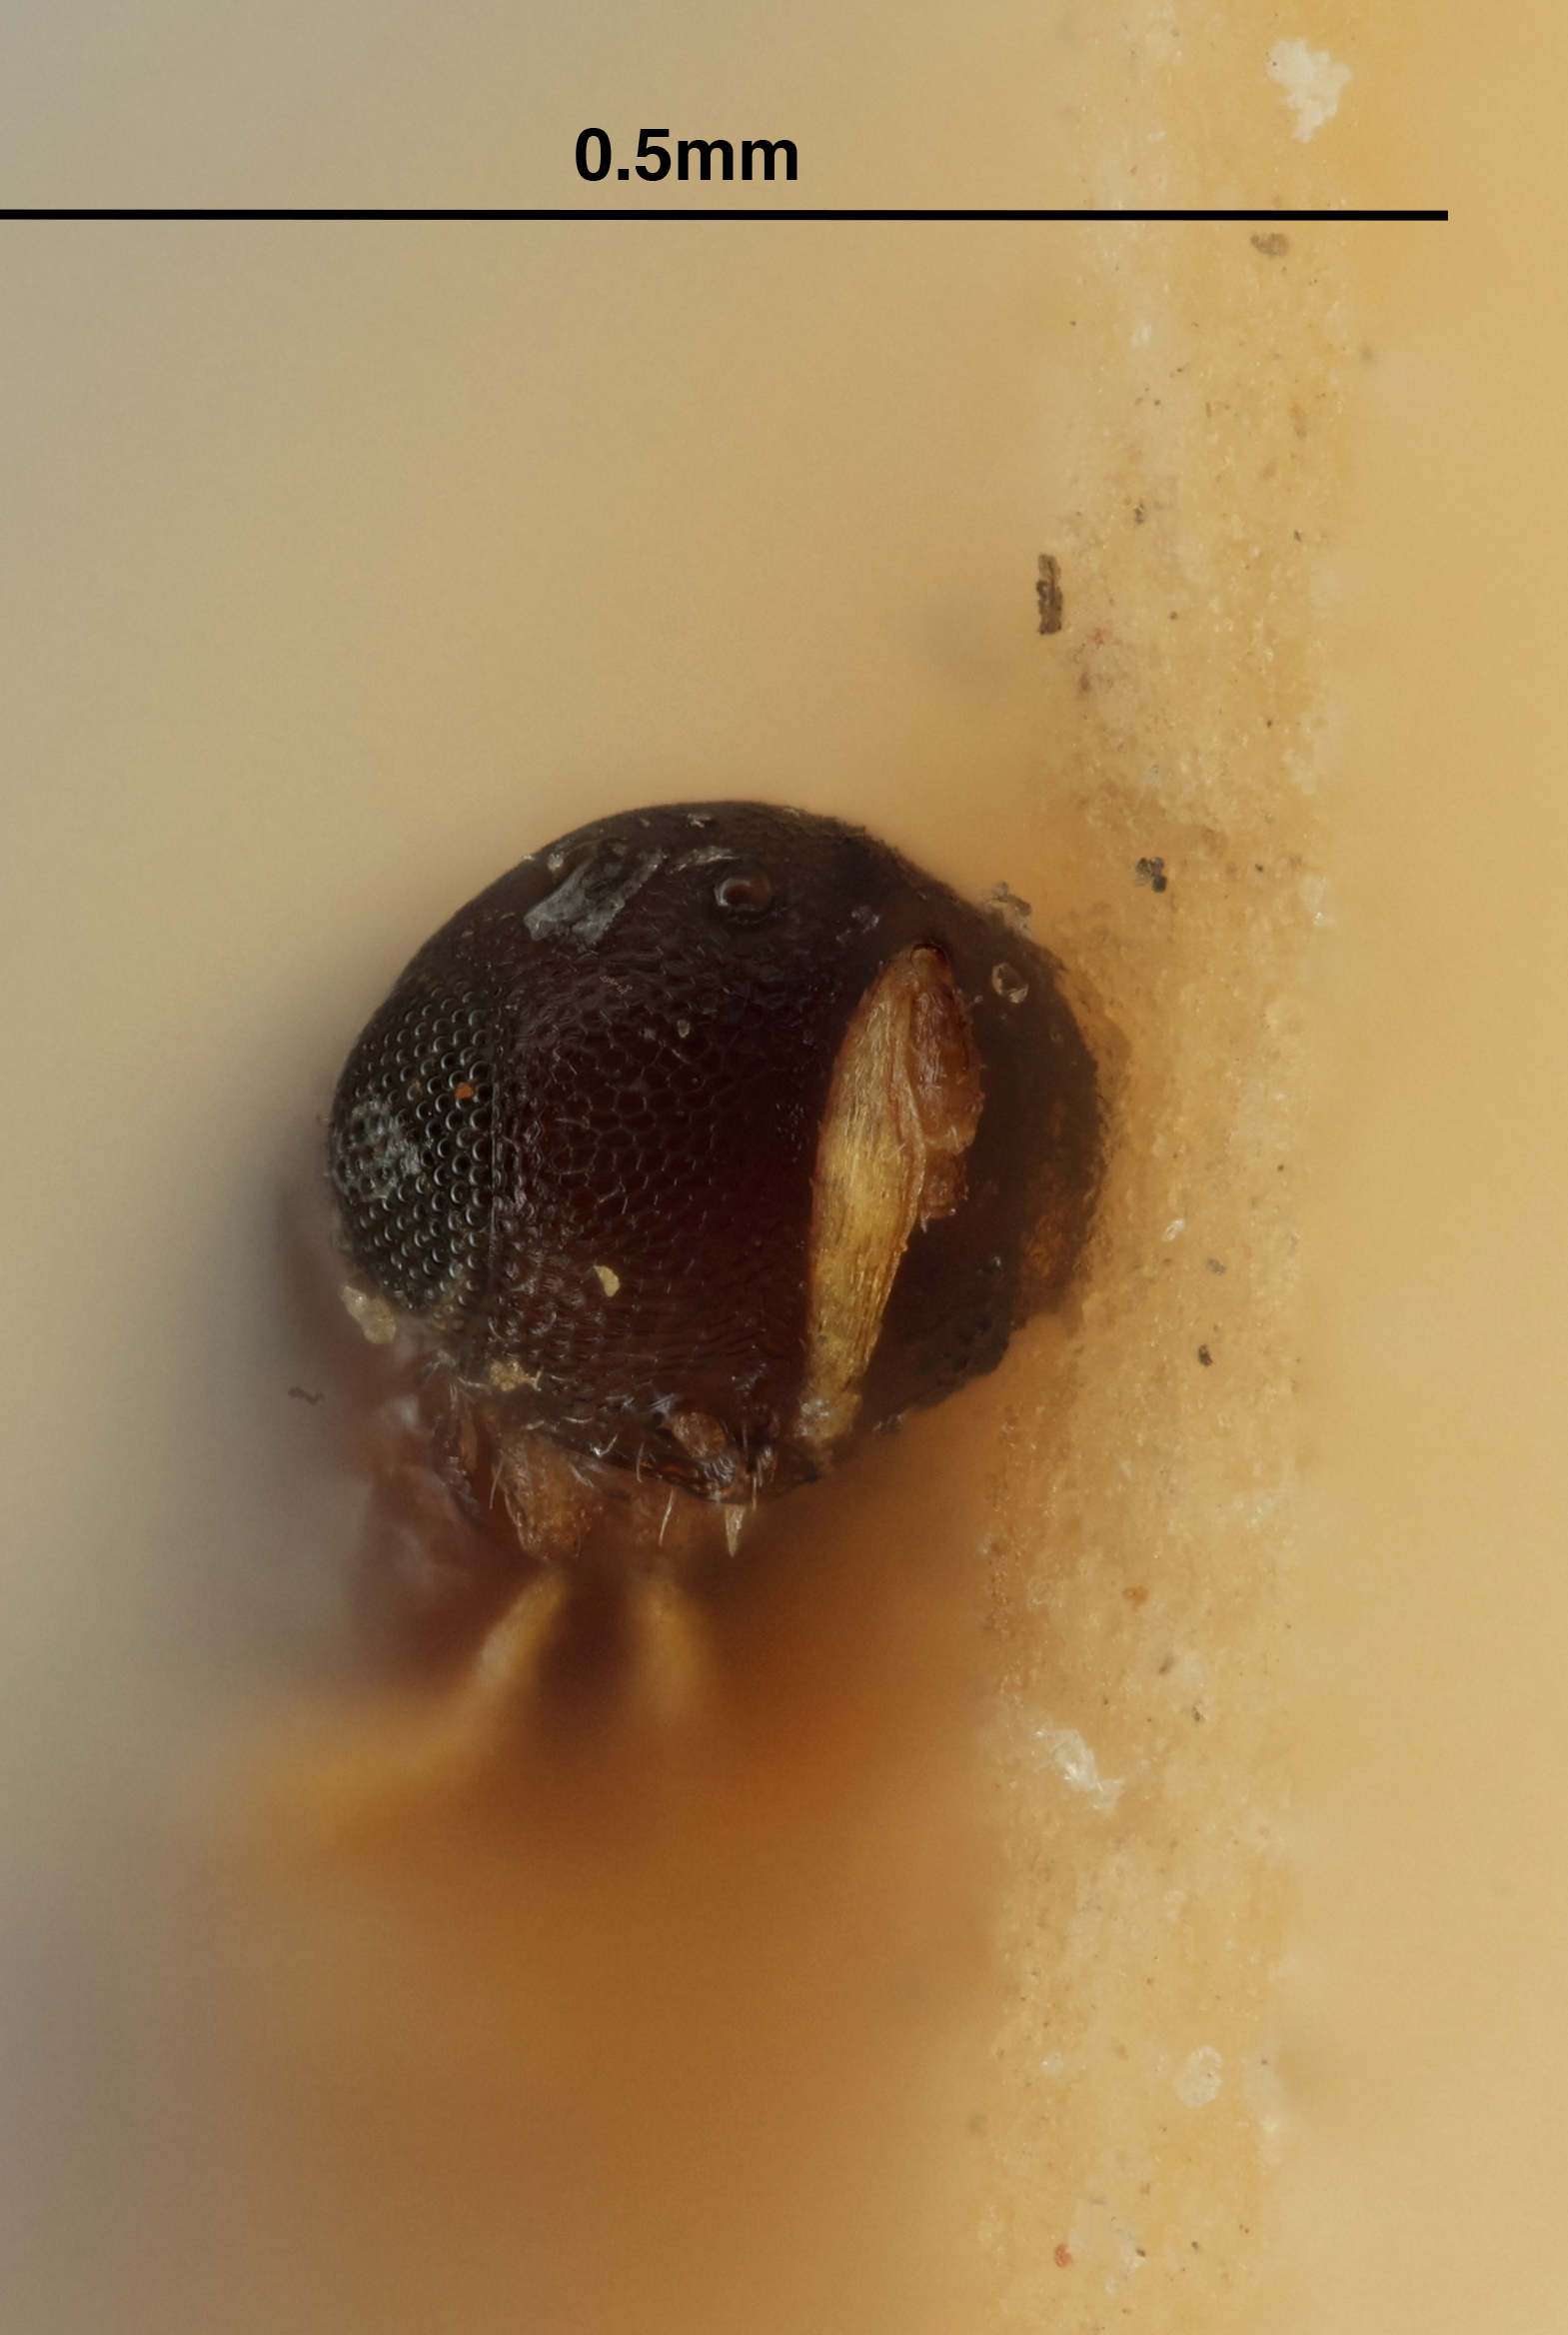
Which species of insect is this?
Polymecus auripes
